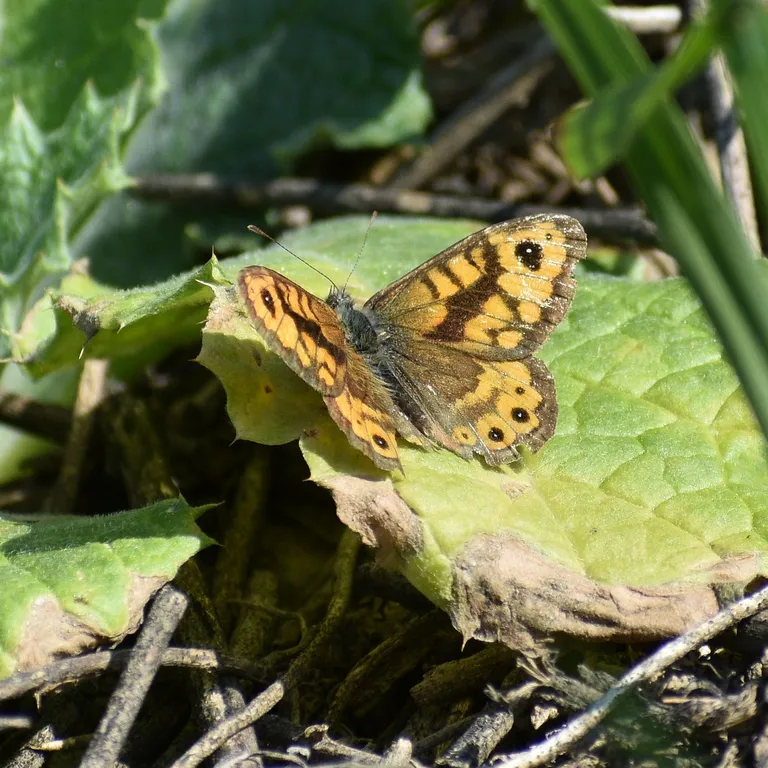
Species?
Lasiommata megera (also Pararge megera)
